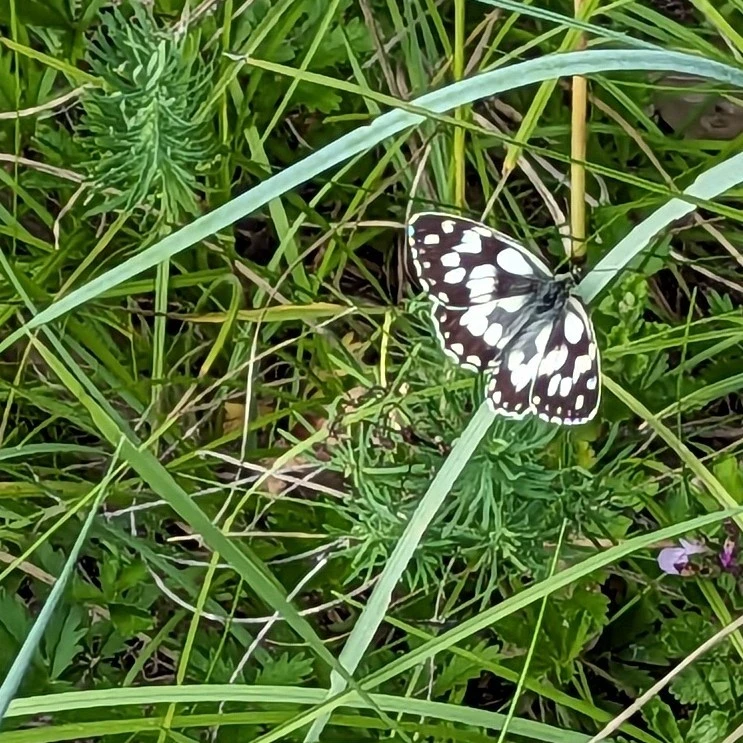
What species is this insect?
Melanargia galathea
